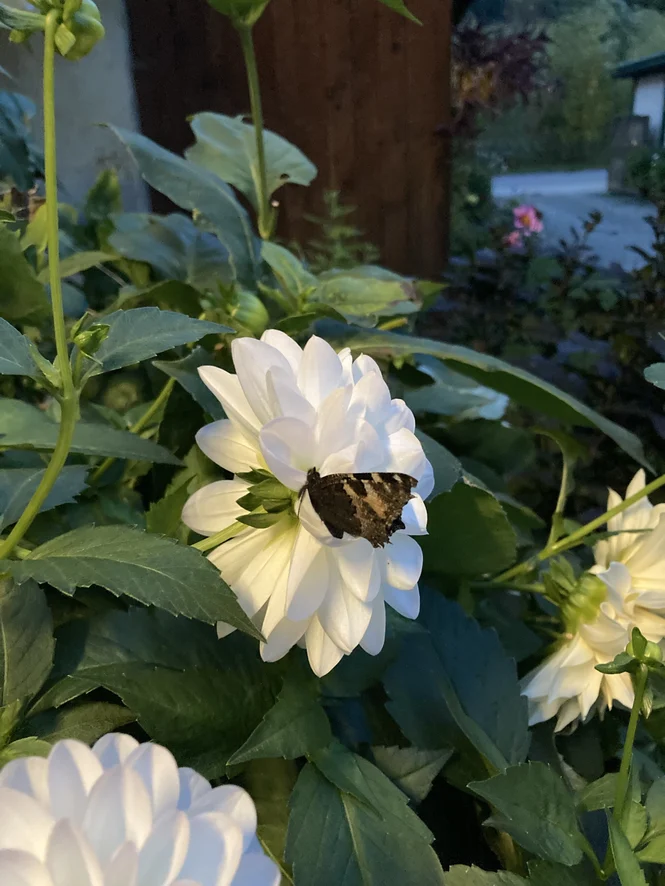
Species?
Aglais urticae
